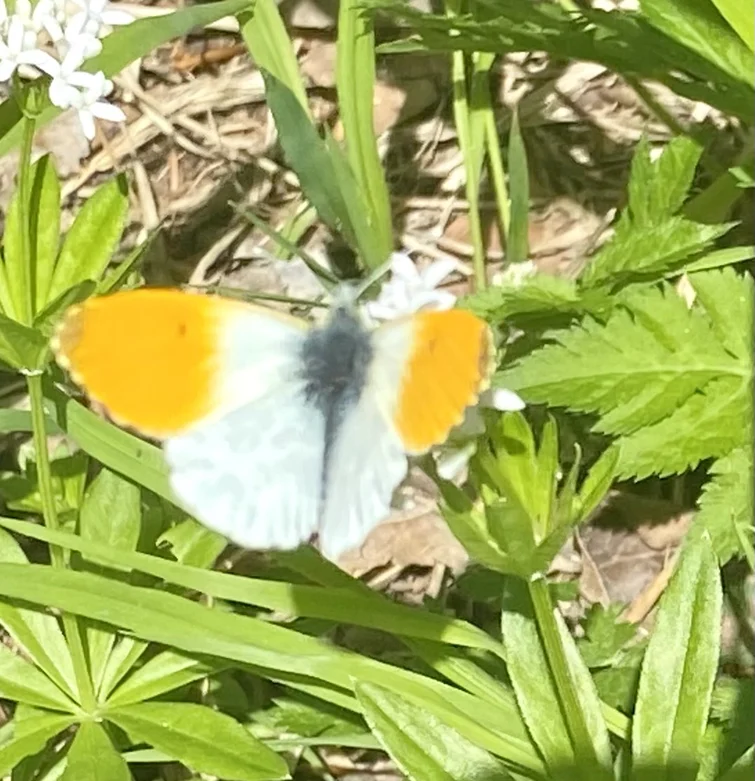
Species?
Anthocharis cardamines
